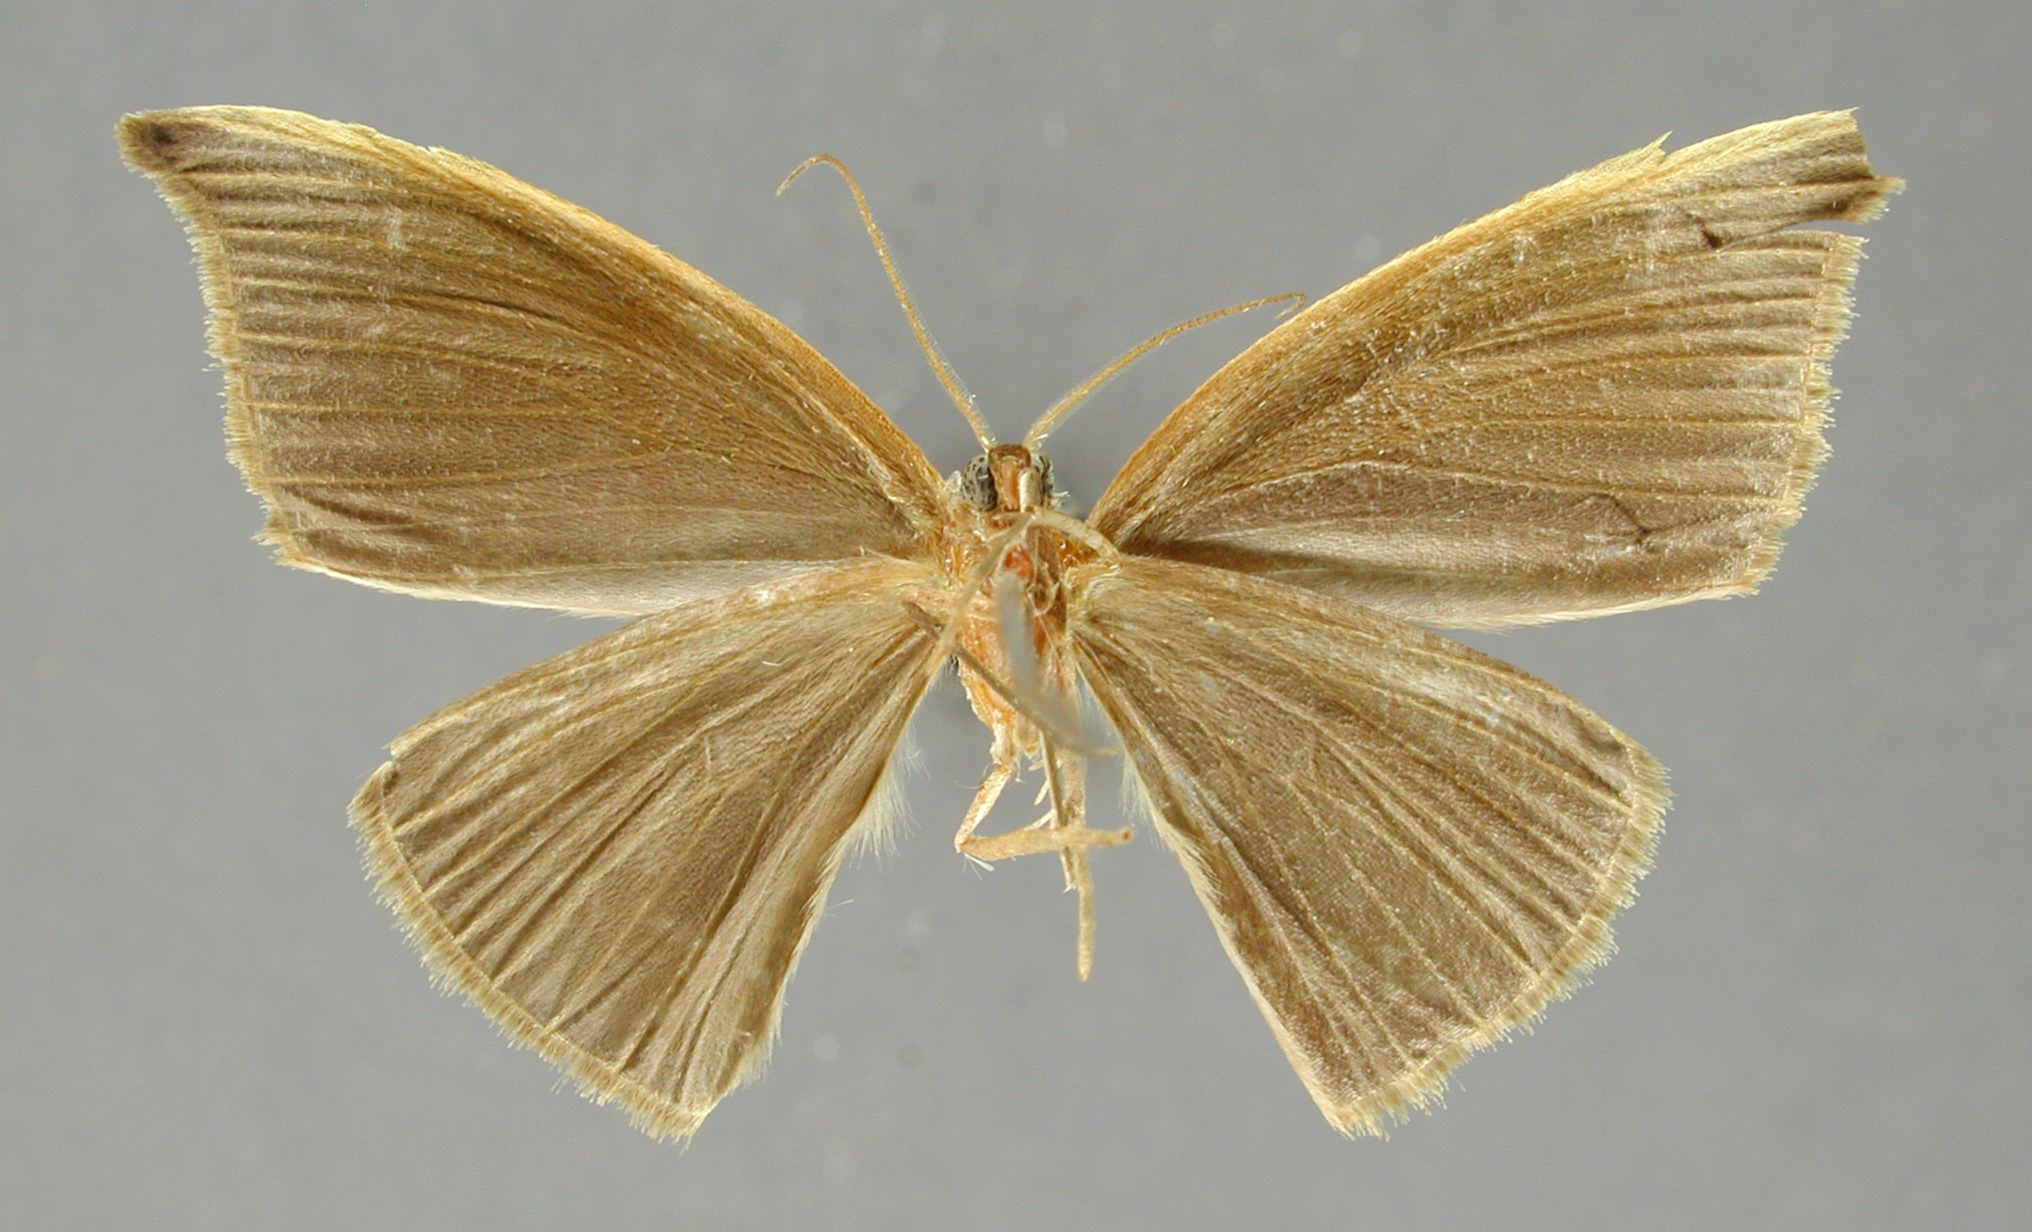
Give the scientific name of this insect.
Leptoctenopsis leucographa
